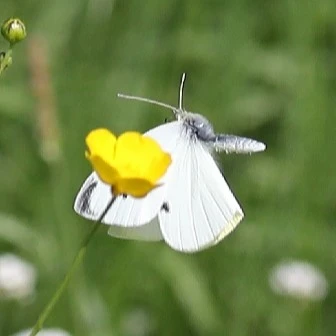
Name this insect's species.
Pieris rapae
